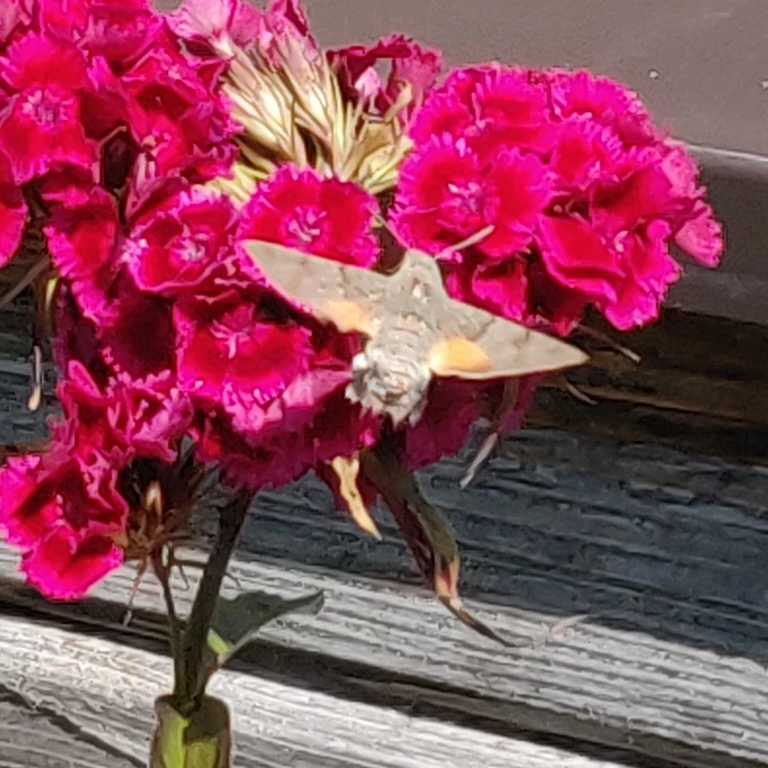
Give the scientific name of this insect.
Macroglossum stellatarum
